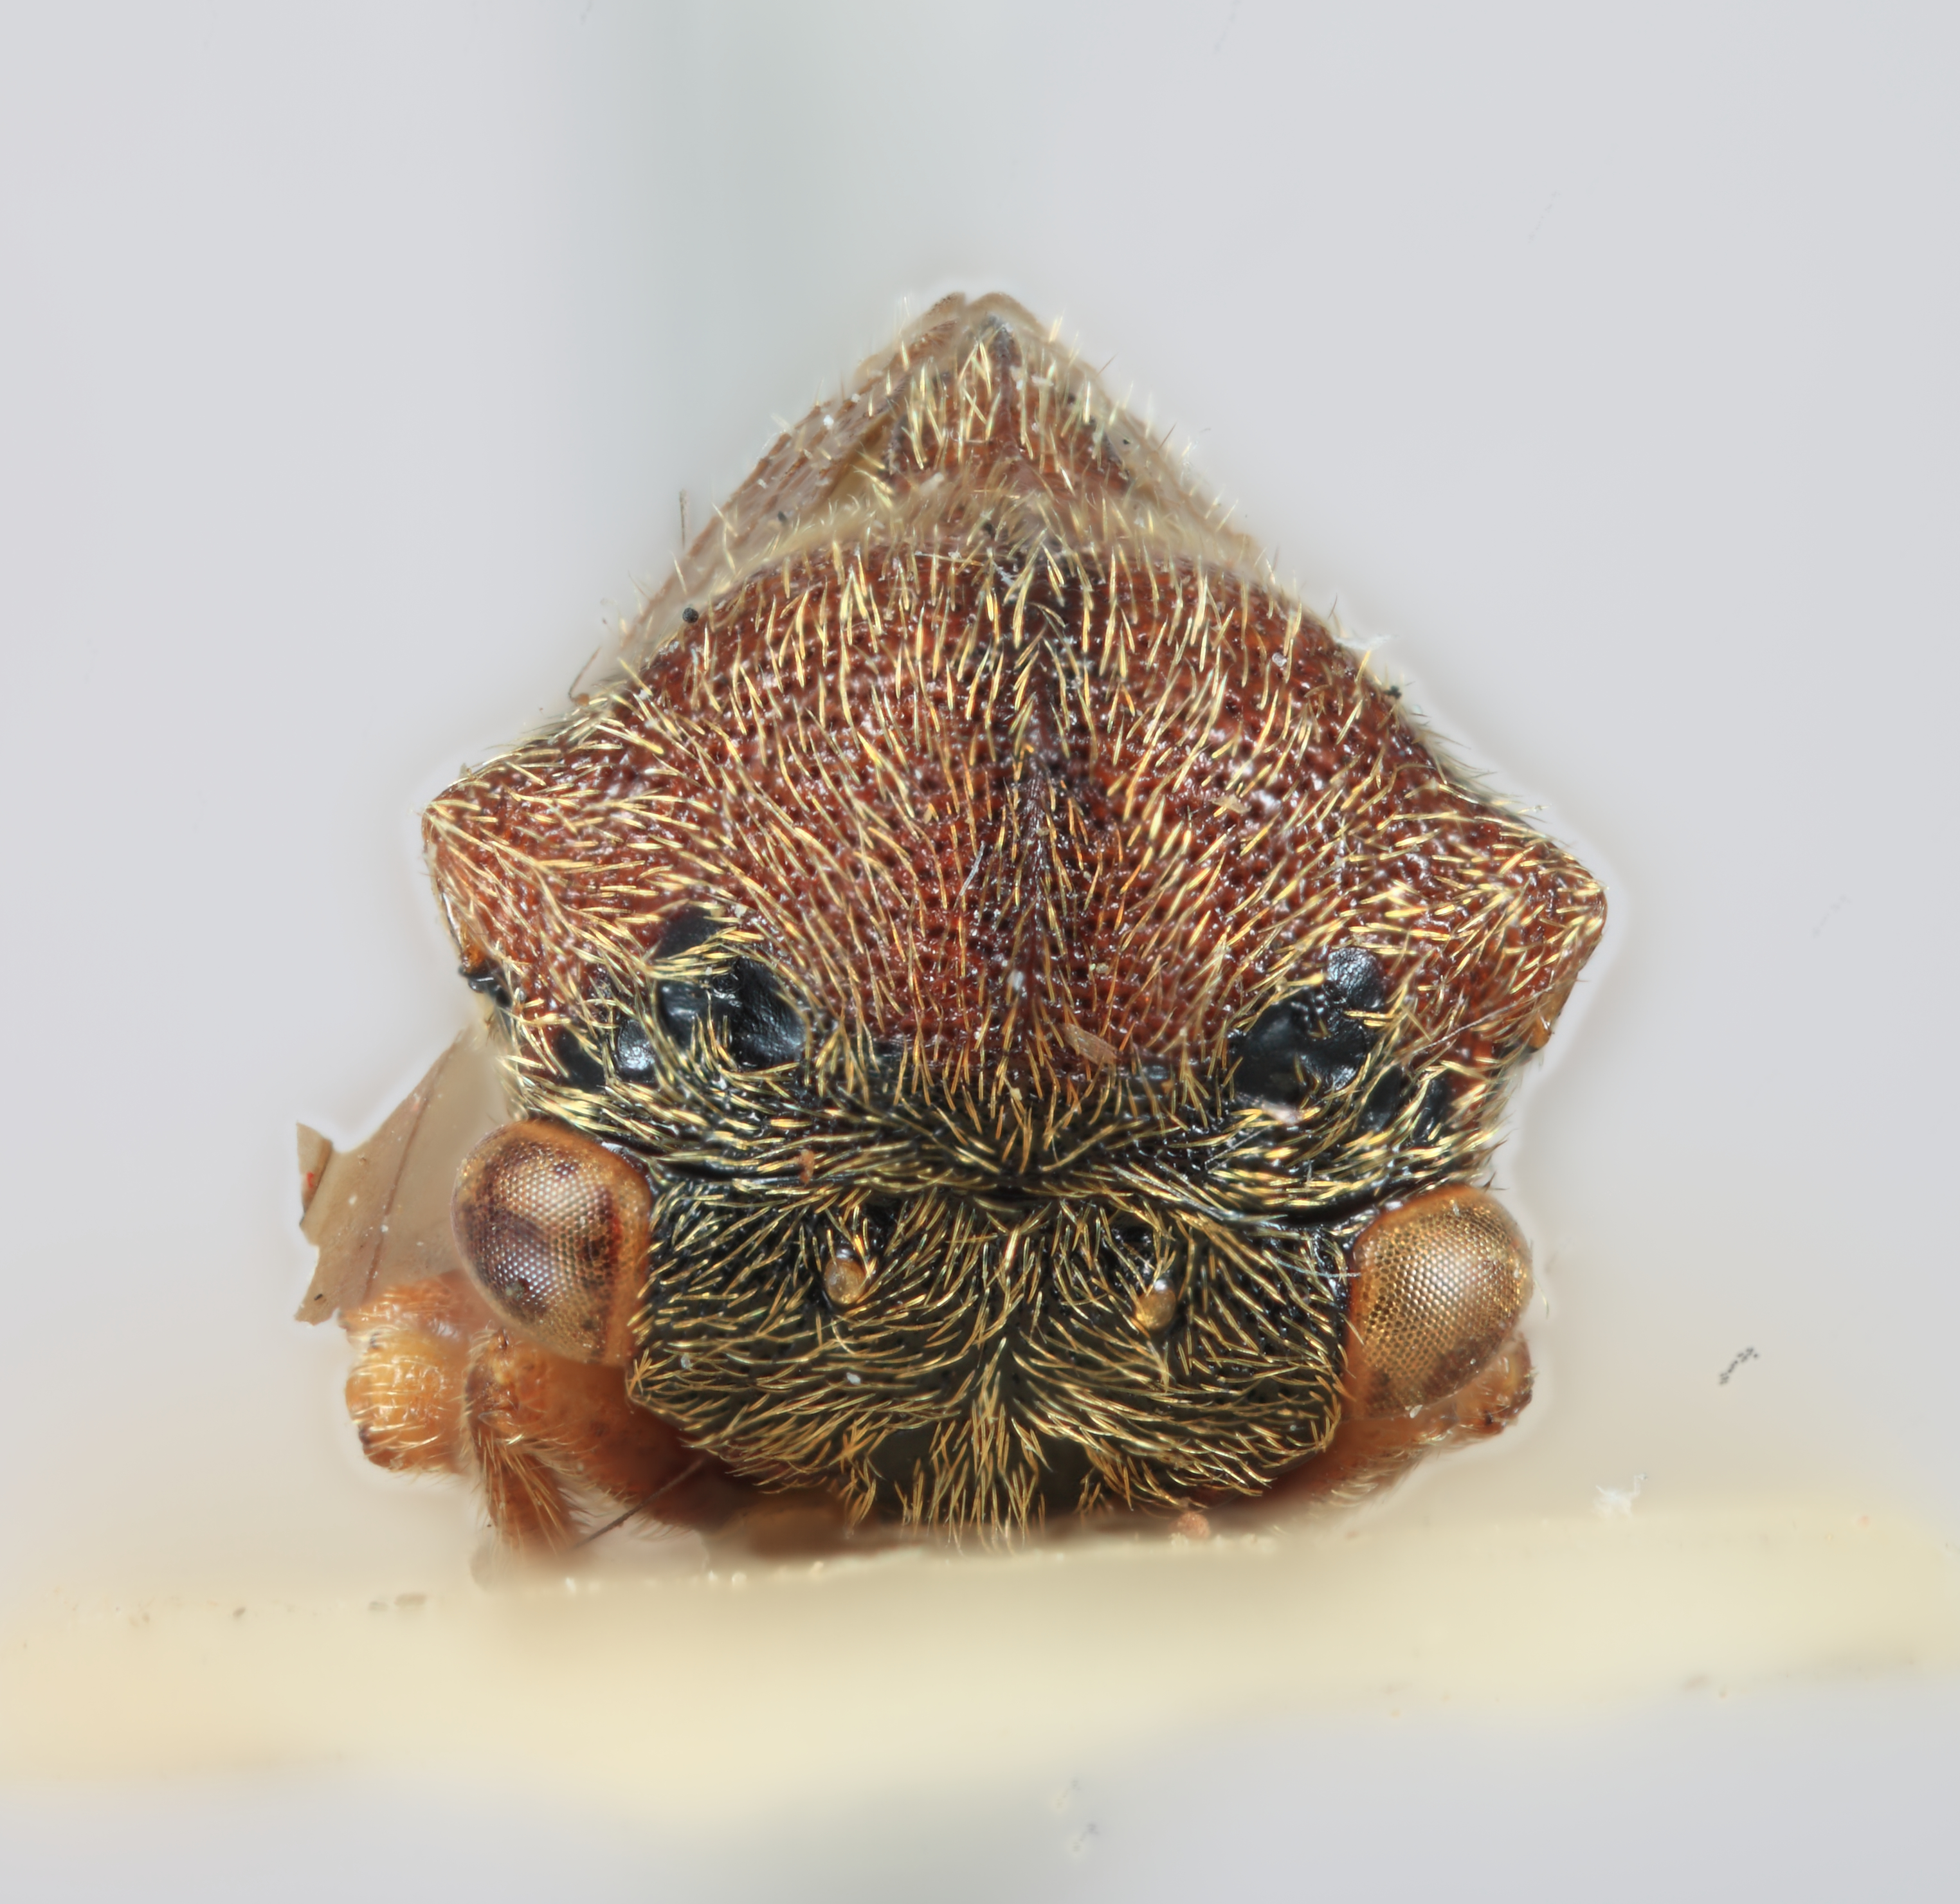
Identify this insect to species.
Centrotoscelus brunneus
